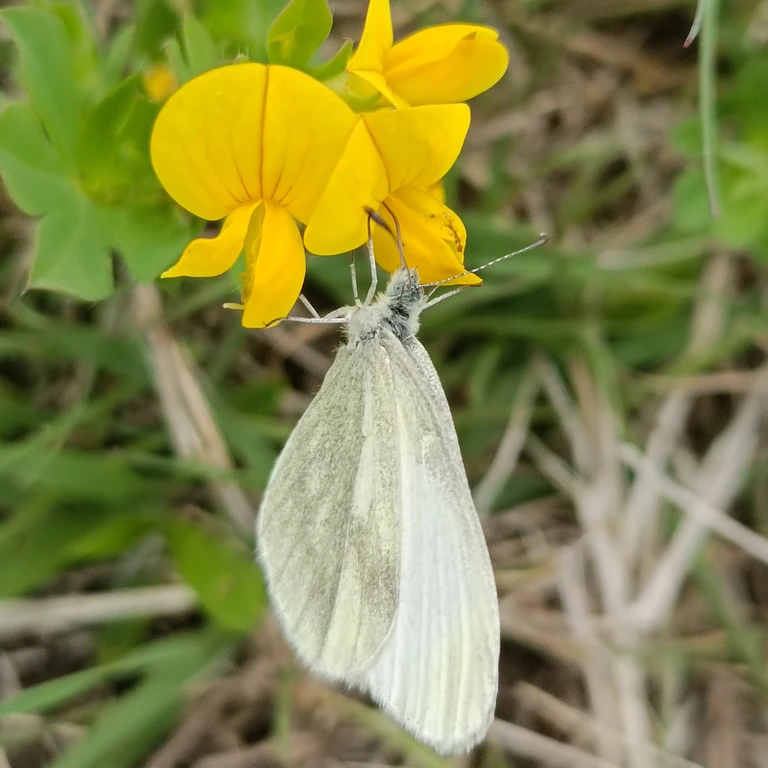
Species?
Leptidea sinapis/juvernica
